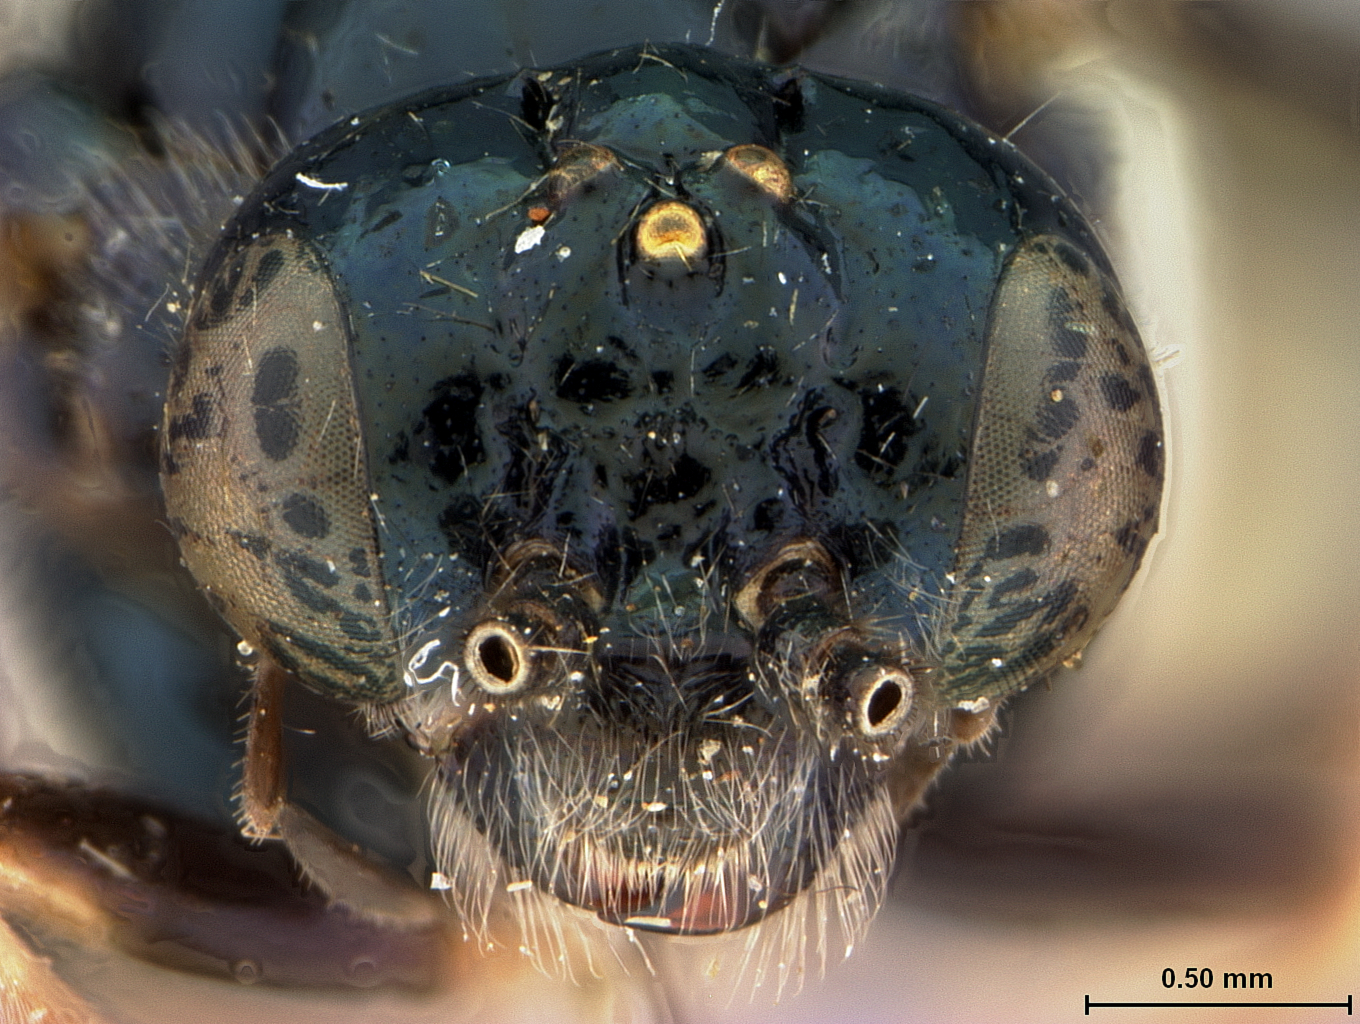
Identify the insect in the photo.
Amonophadnus submetallicus
